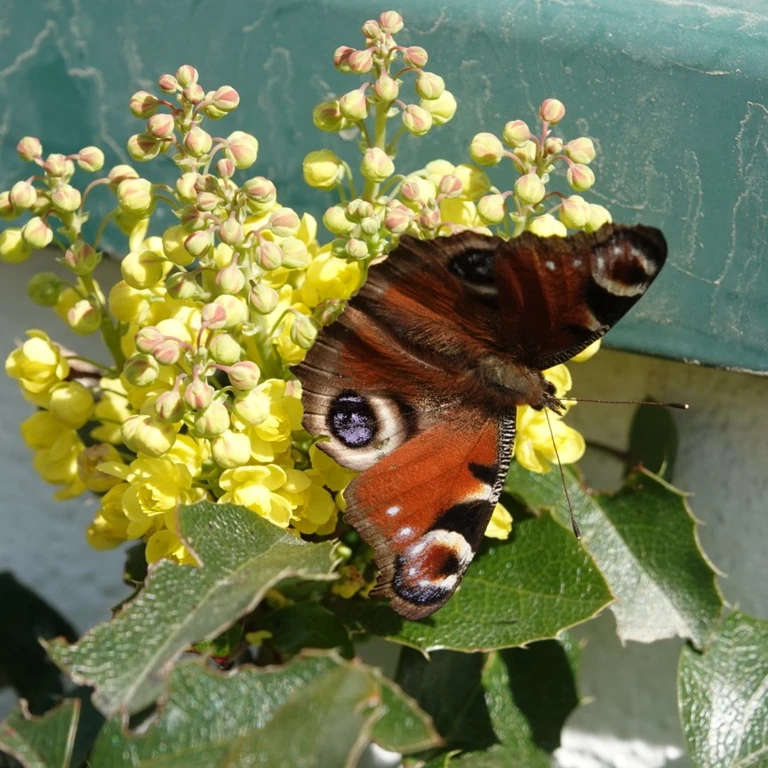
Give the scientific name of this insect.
Aglais io
